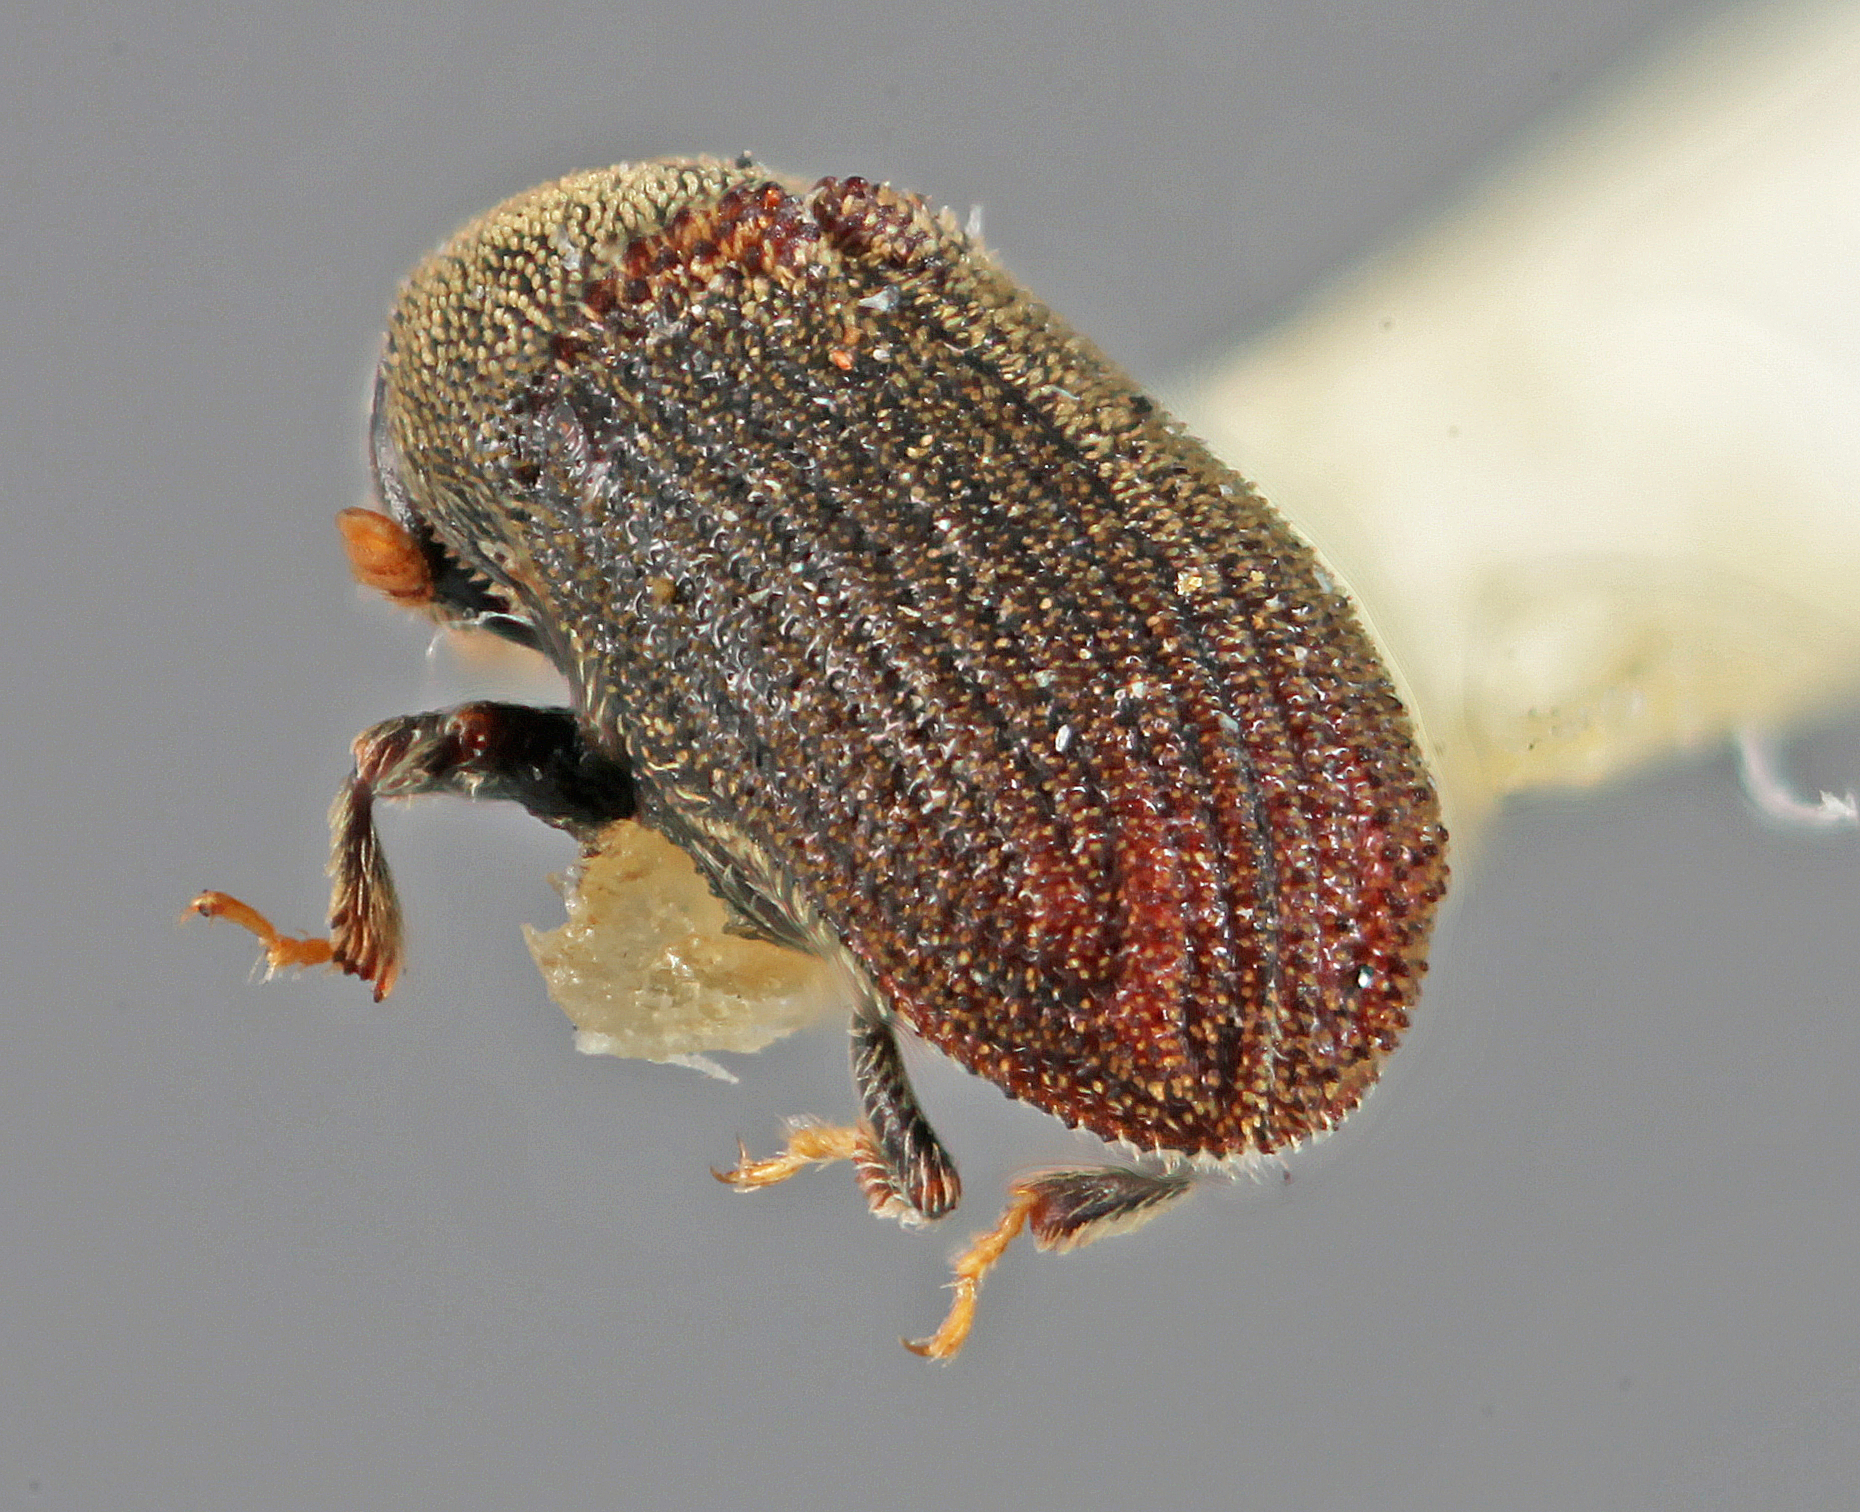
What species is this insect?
Carphoborus declivis
